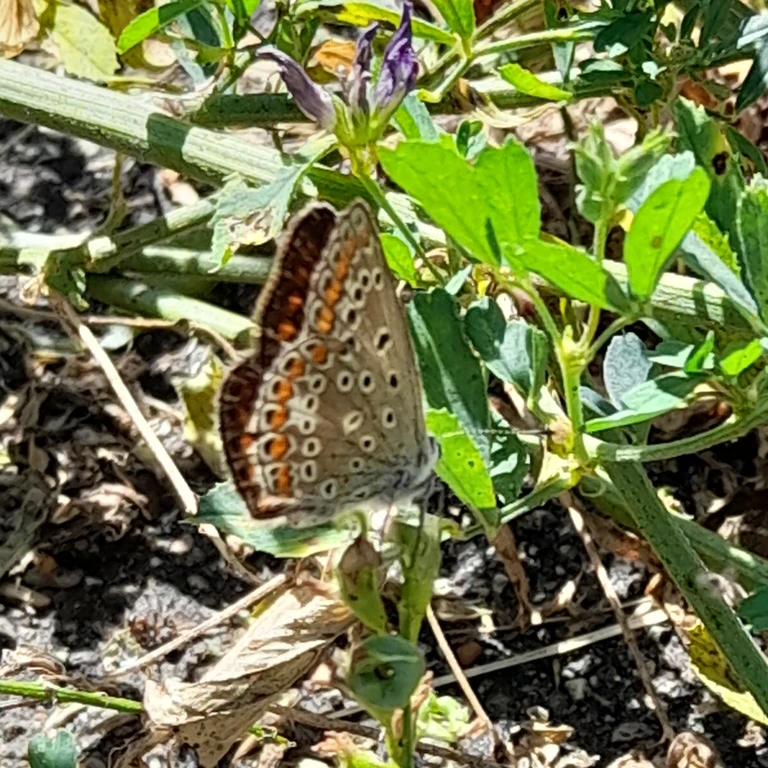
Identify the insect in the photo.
Polyommatus icarus
